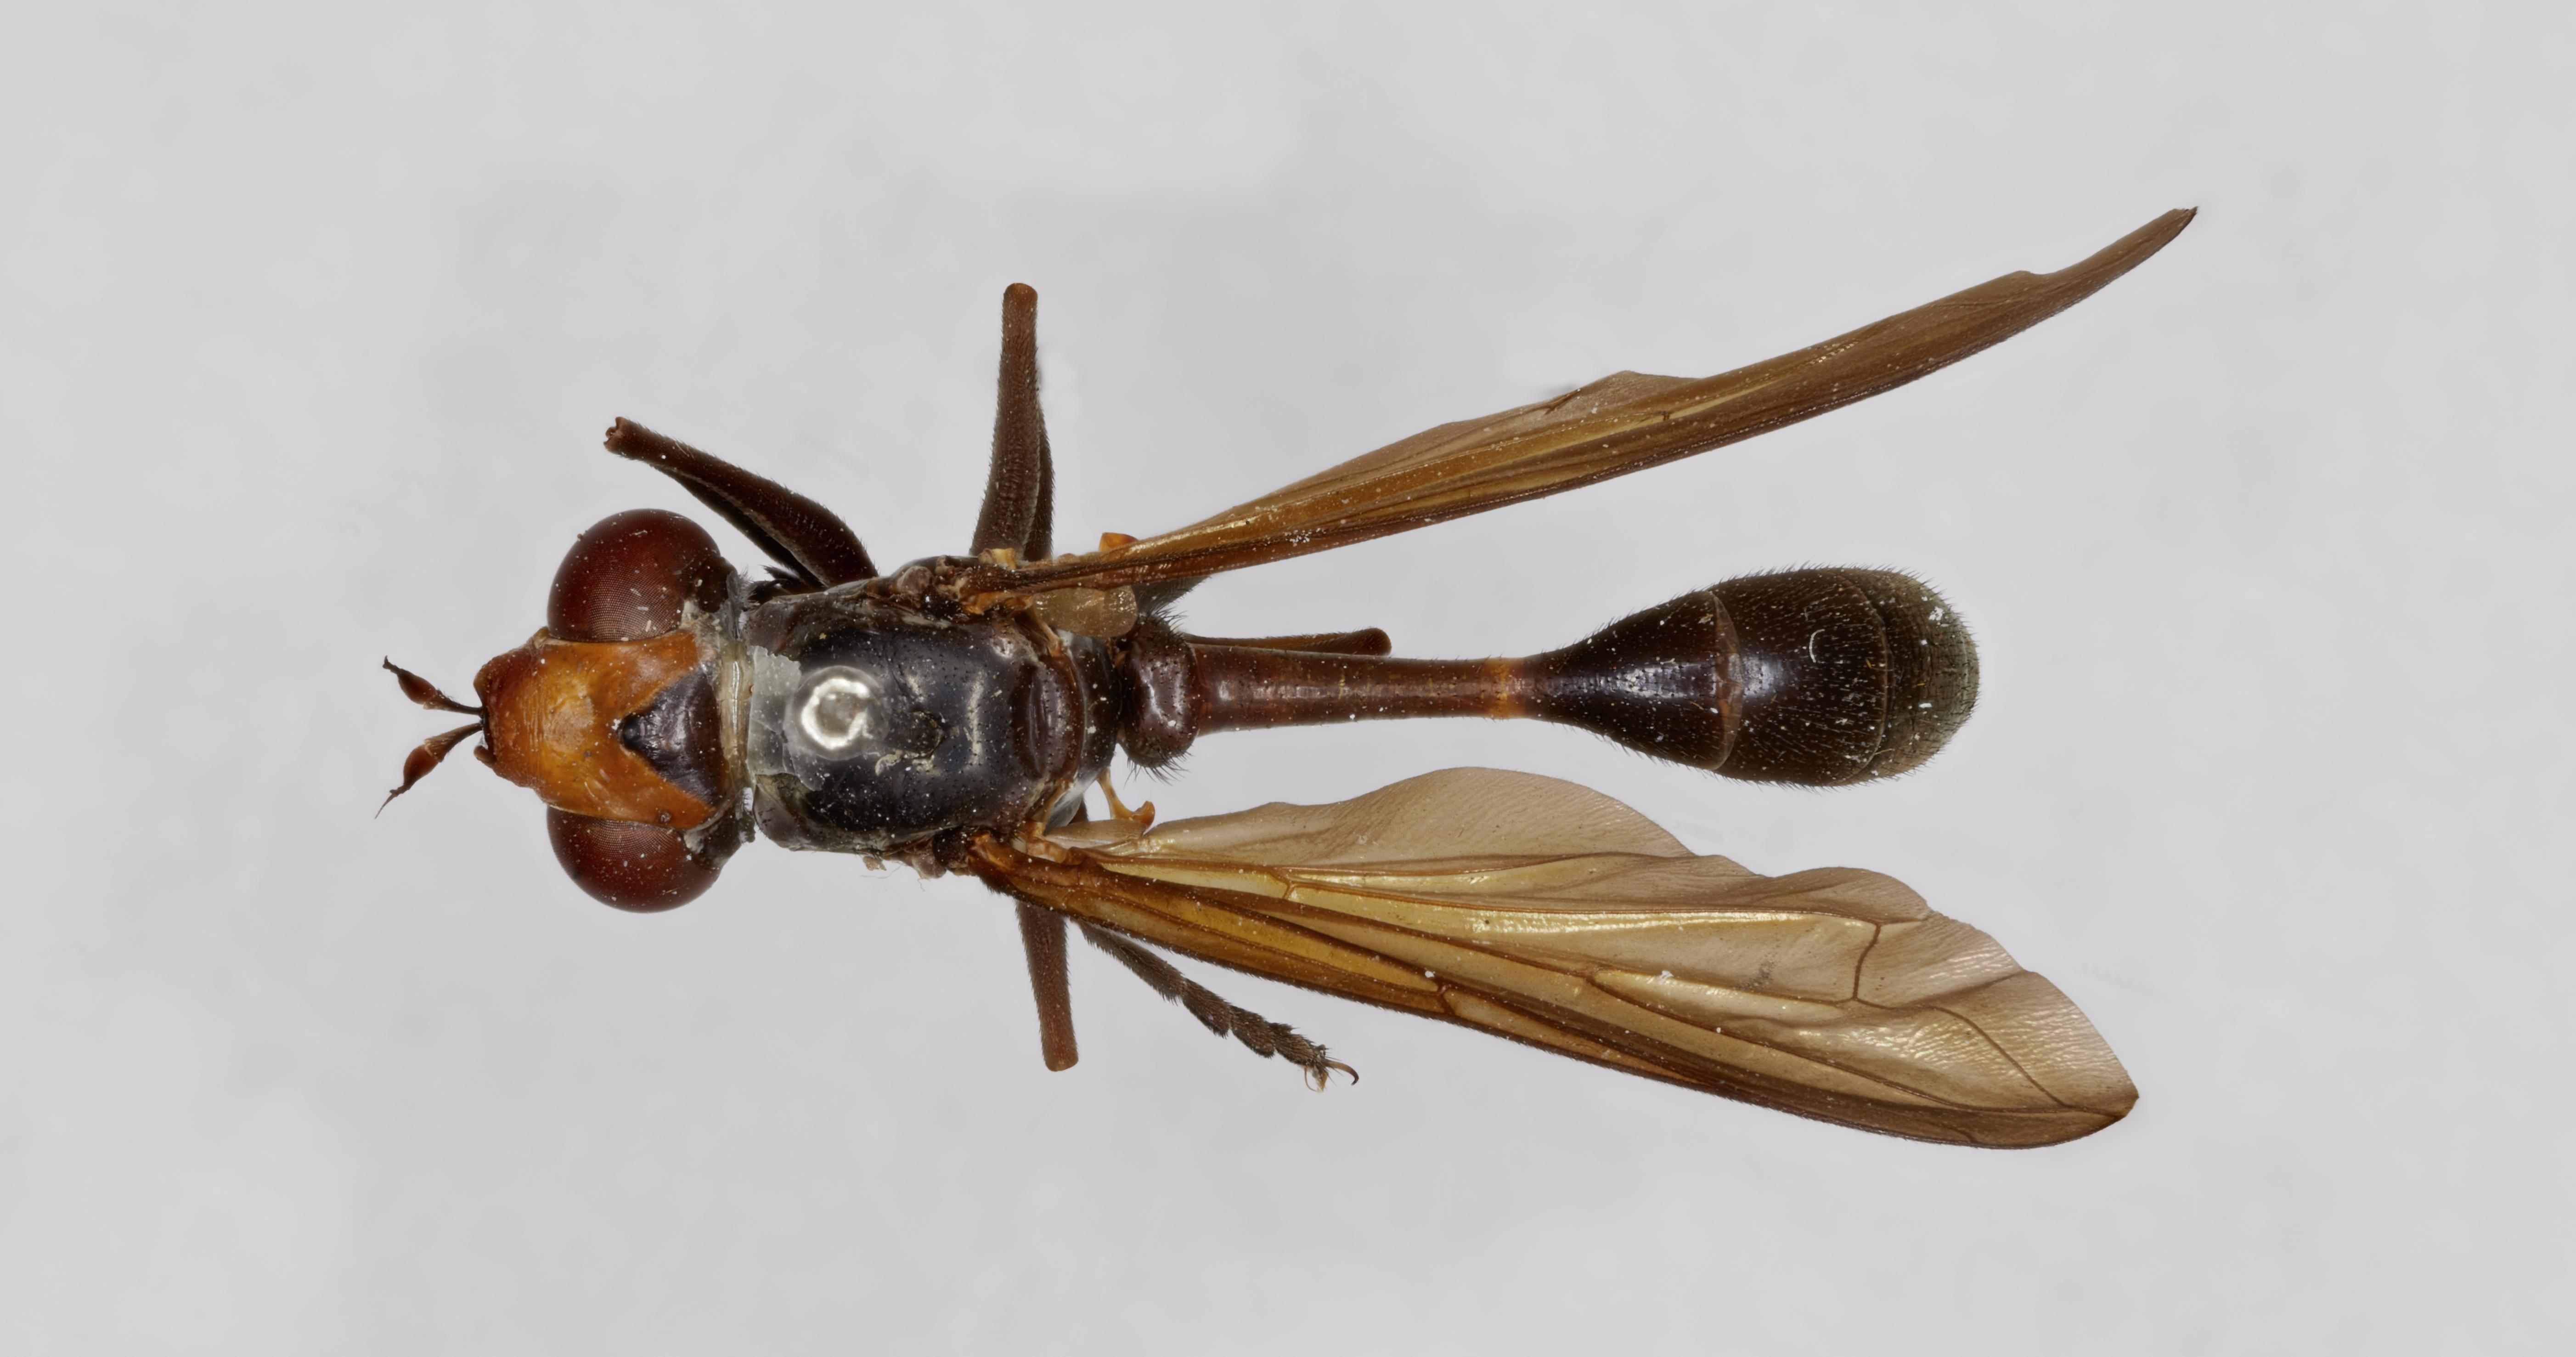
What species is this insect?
Neobrachyceraea obscuripennis (also Brachyceratias obscuripennis)
